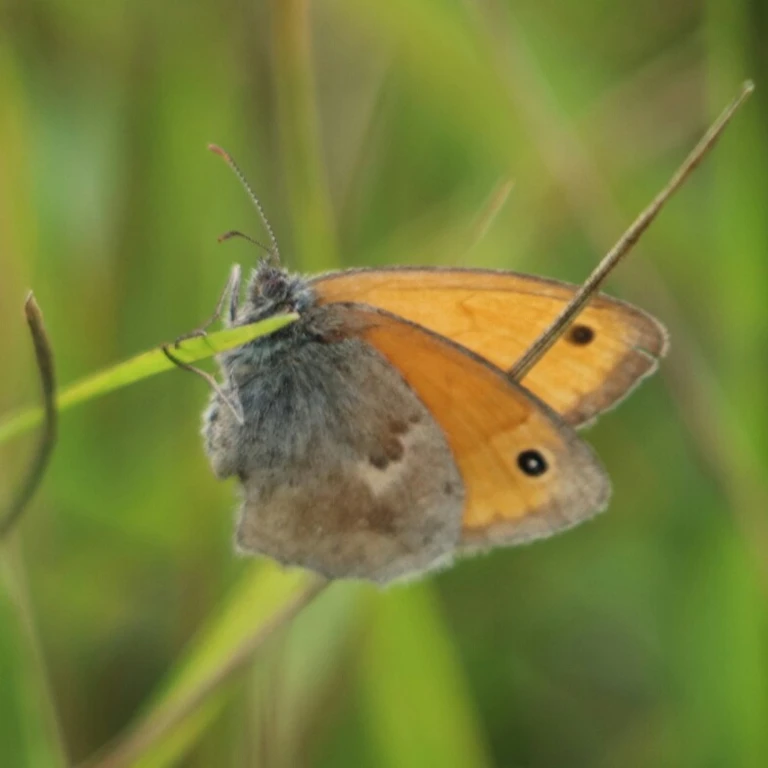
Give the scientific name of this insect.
Coenonympha pamphilus
